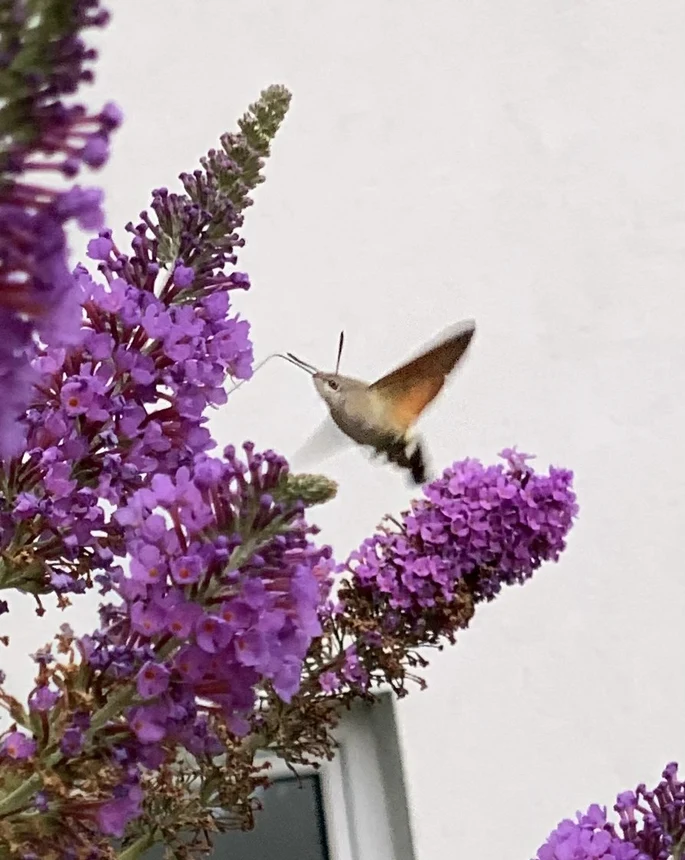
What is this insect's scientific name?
Macroglossum stellatarum
